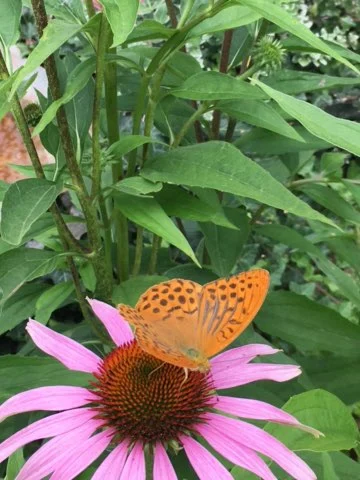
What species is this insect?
Argynnis paphia
